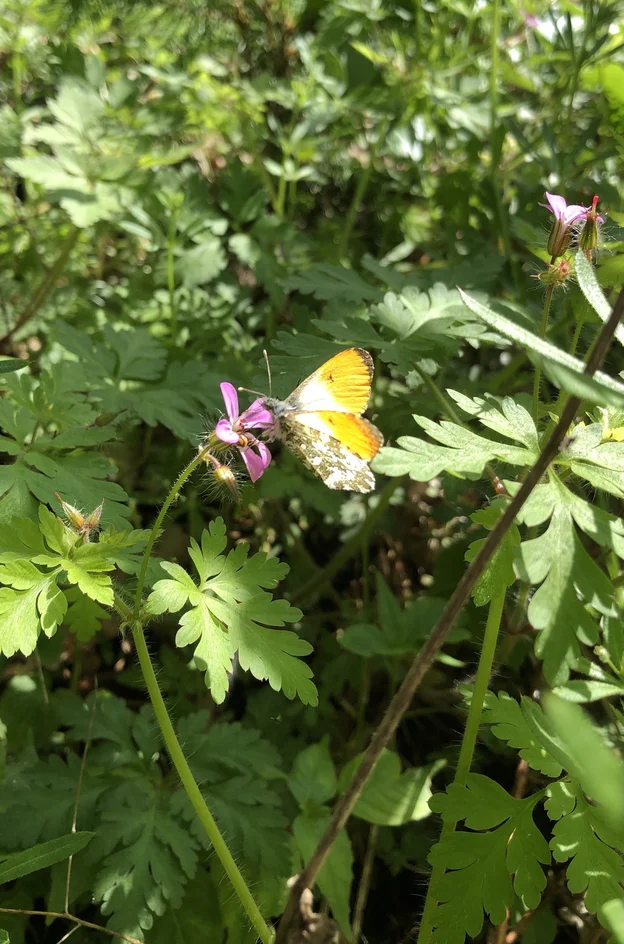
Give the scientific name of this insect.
Anthocharis cardamines
